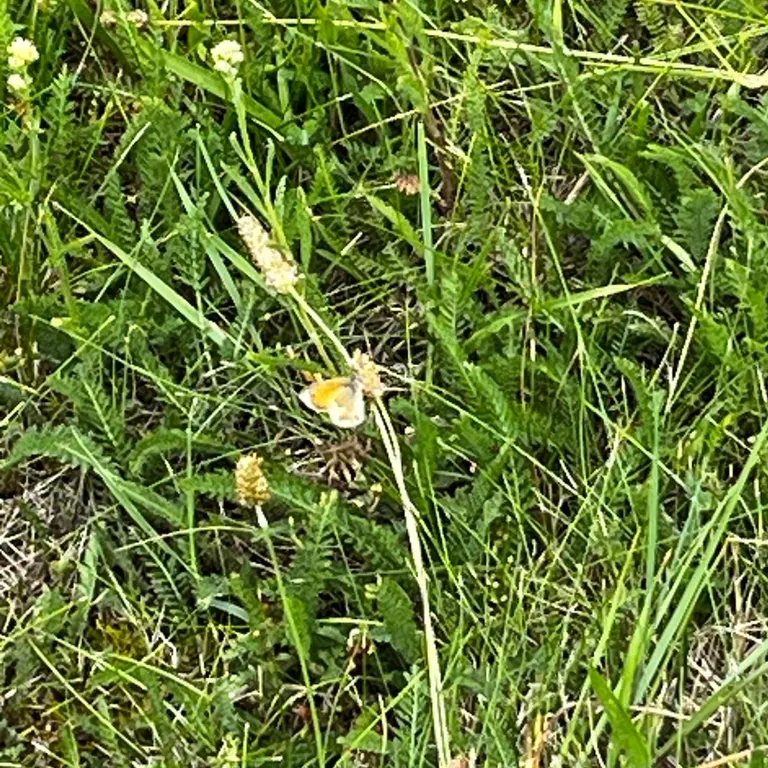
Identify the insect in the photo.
Coenonympha pamphilus
